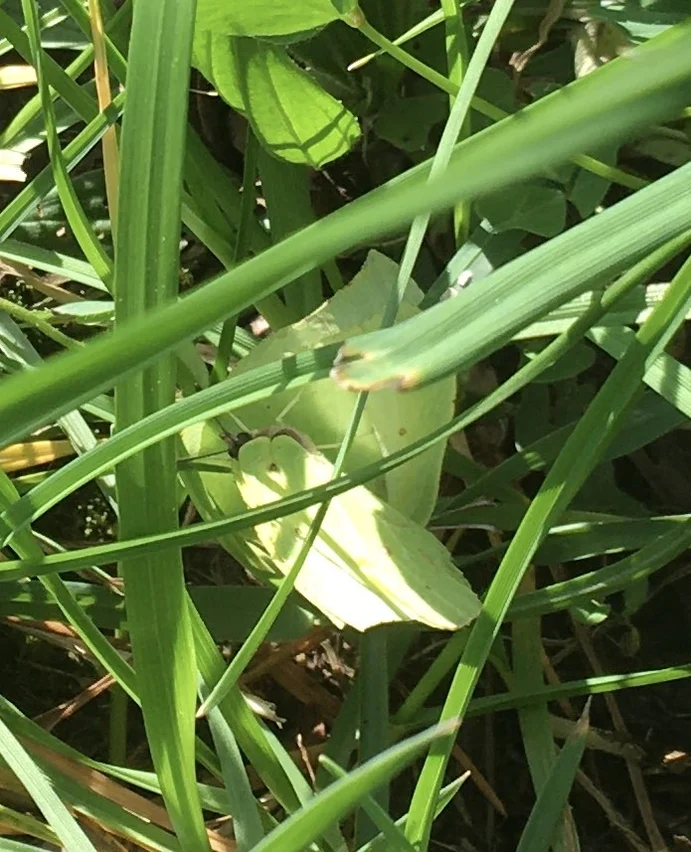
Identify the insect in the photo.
Gonepteryx rhamni
